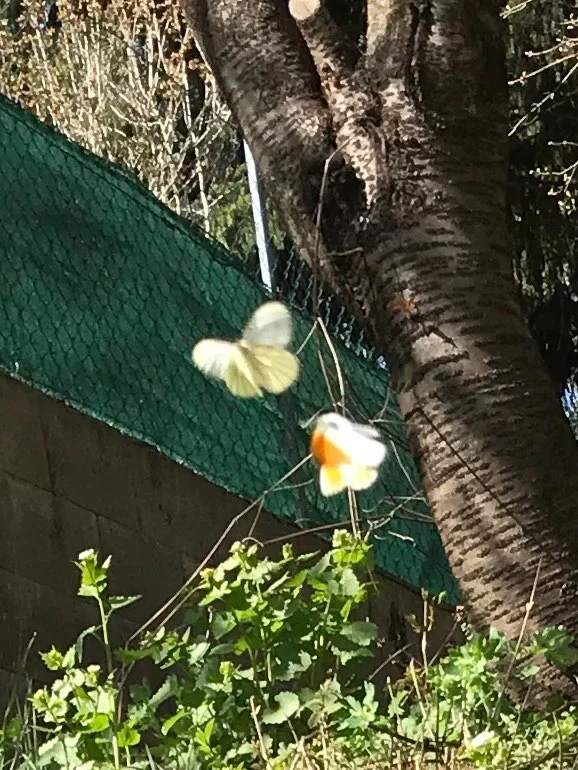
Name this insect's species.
Anthocharis cardamines
